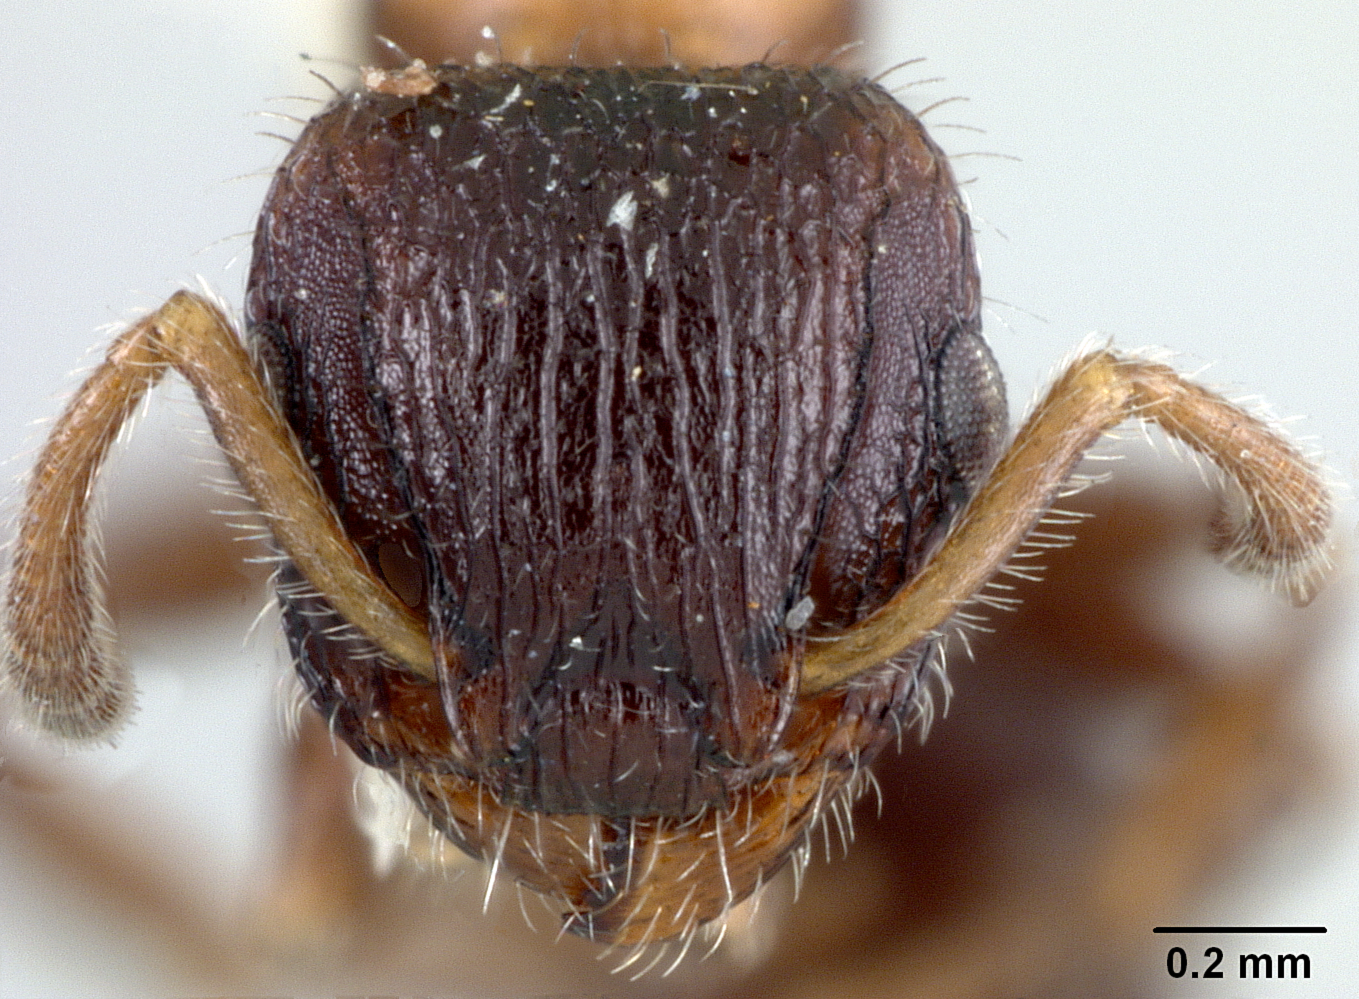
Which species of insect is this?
Romblonella townesi
